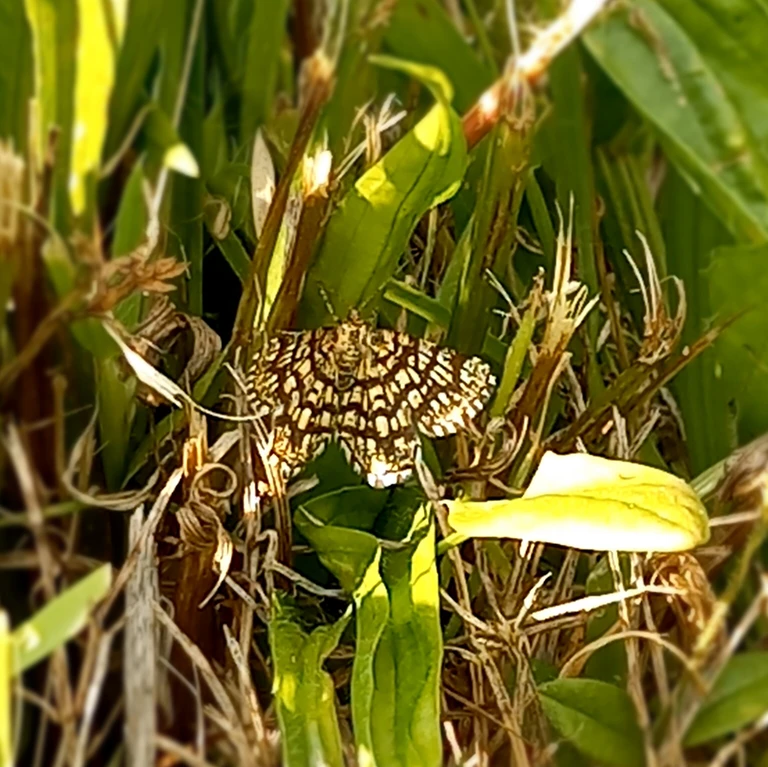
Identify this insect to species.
Chiasmia clathrata
